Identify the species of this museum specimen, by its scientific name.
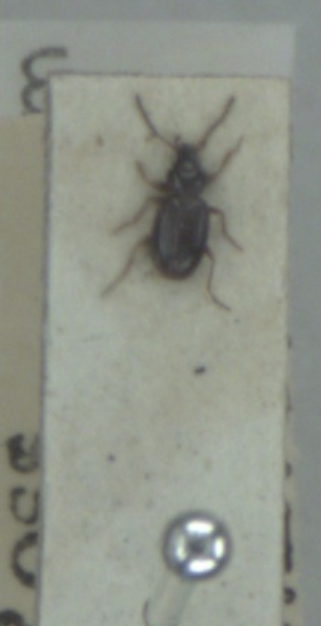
Bembidion gilvipes
